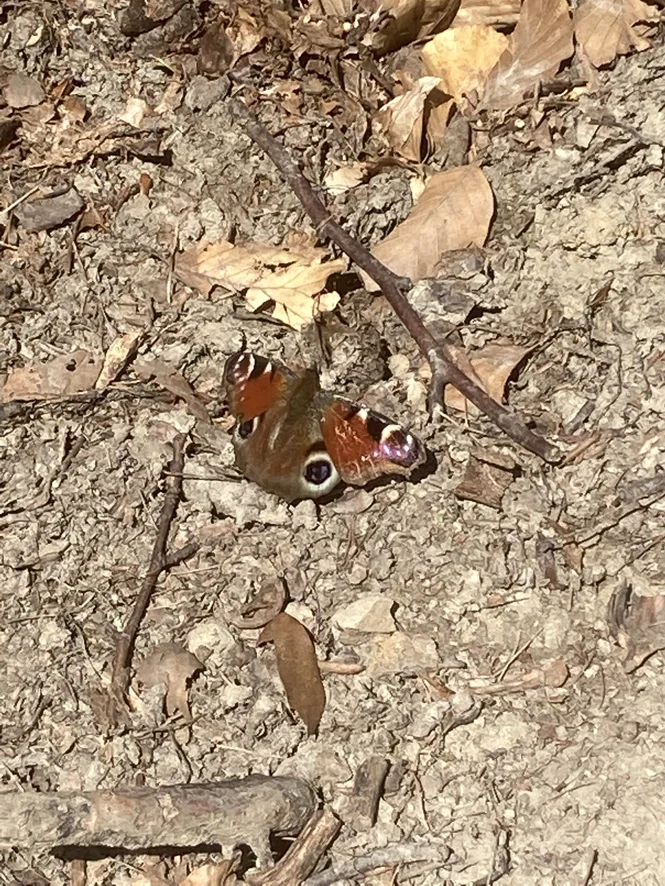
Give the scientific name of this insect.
Aglais io
